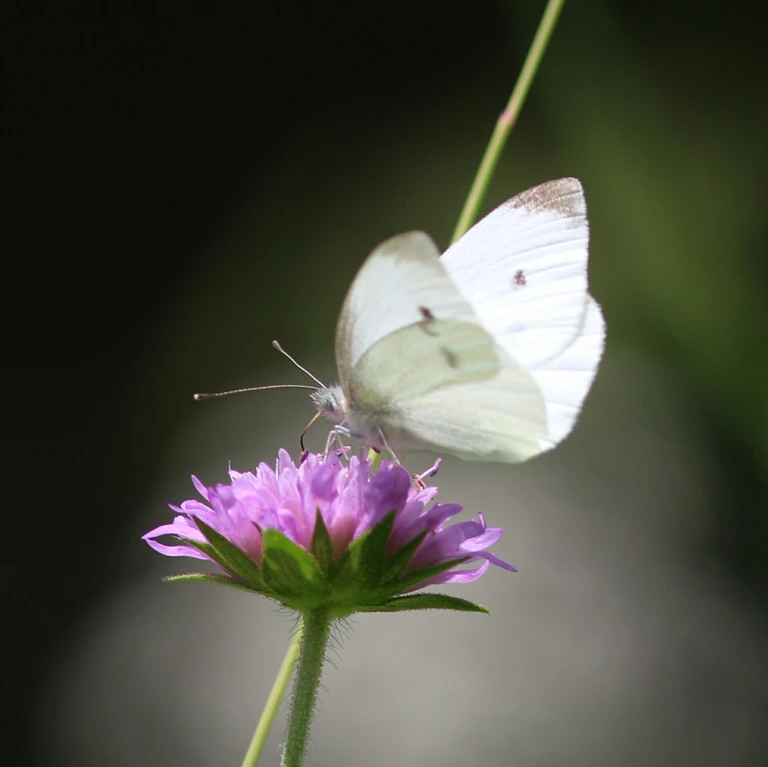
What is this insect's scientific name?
Pieris rapae
